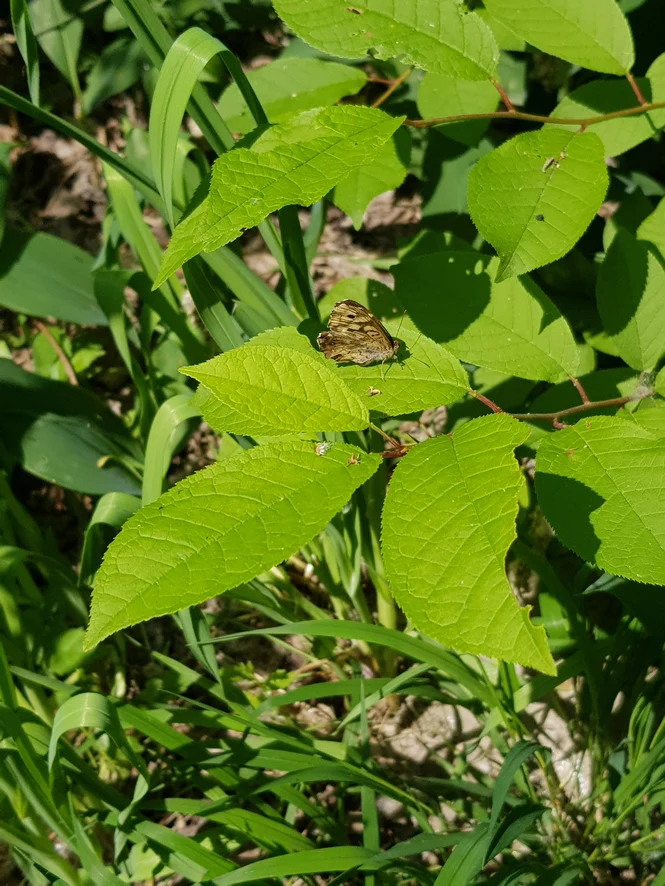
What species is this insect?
Pararge aegeria
